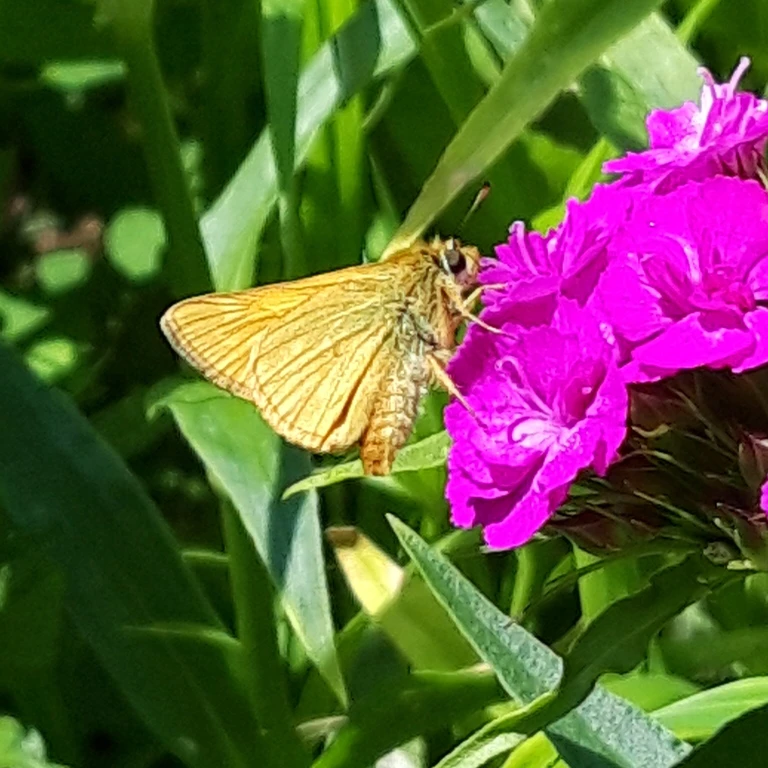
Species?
Ochlodes sylvanus (also Ochlodes venata)
